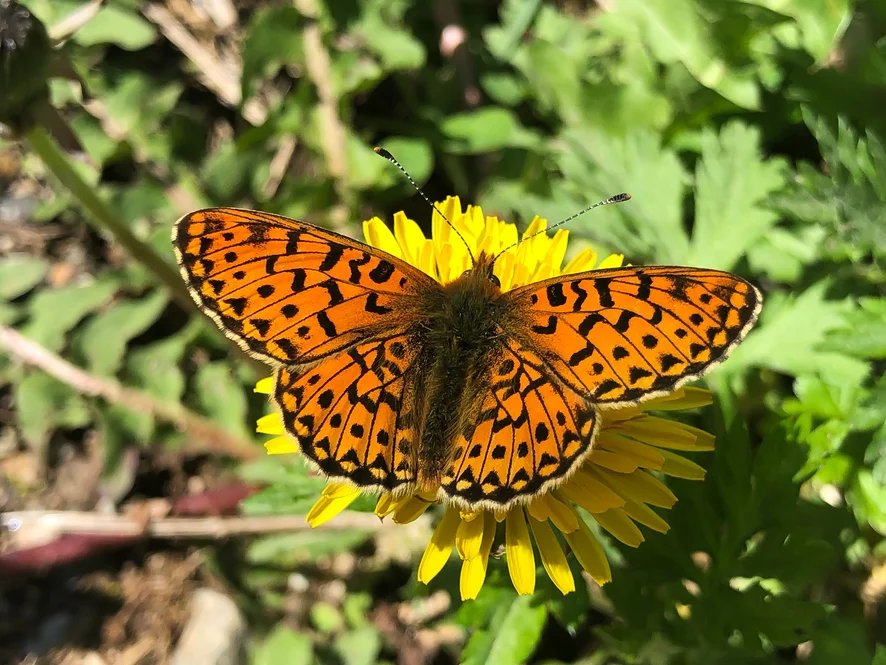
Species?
Boloria euphrosyne (also Clossiana euphrosyne)
